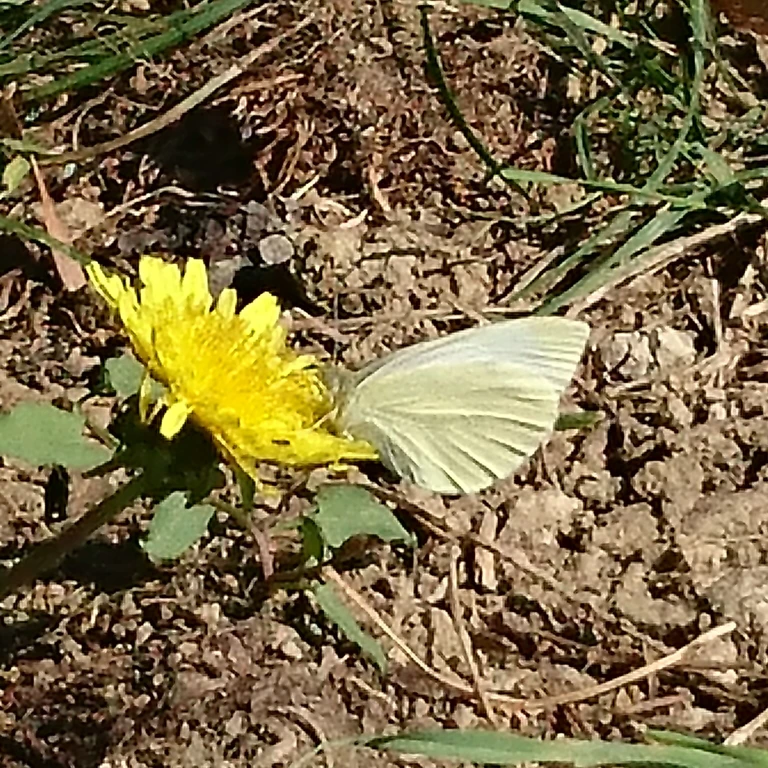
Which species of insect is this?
Pieris rapae
